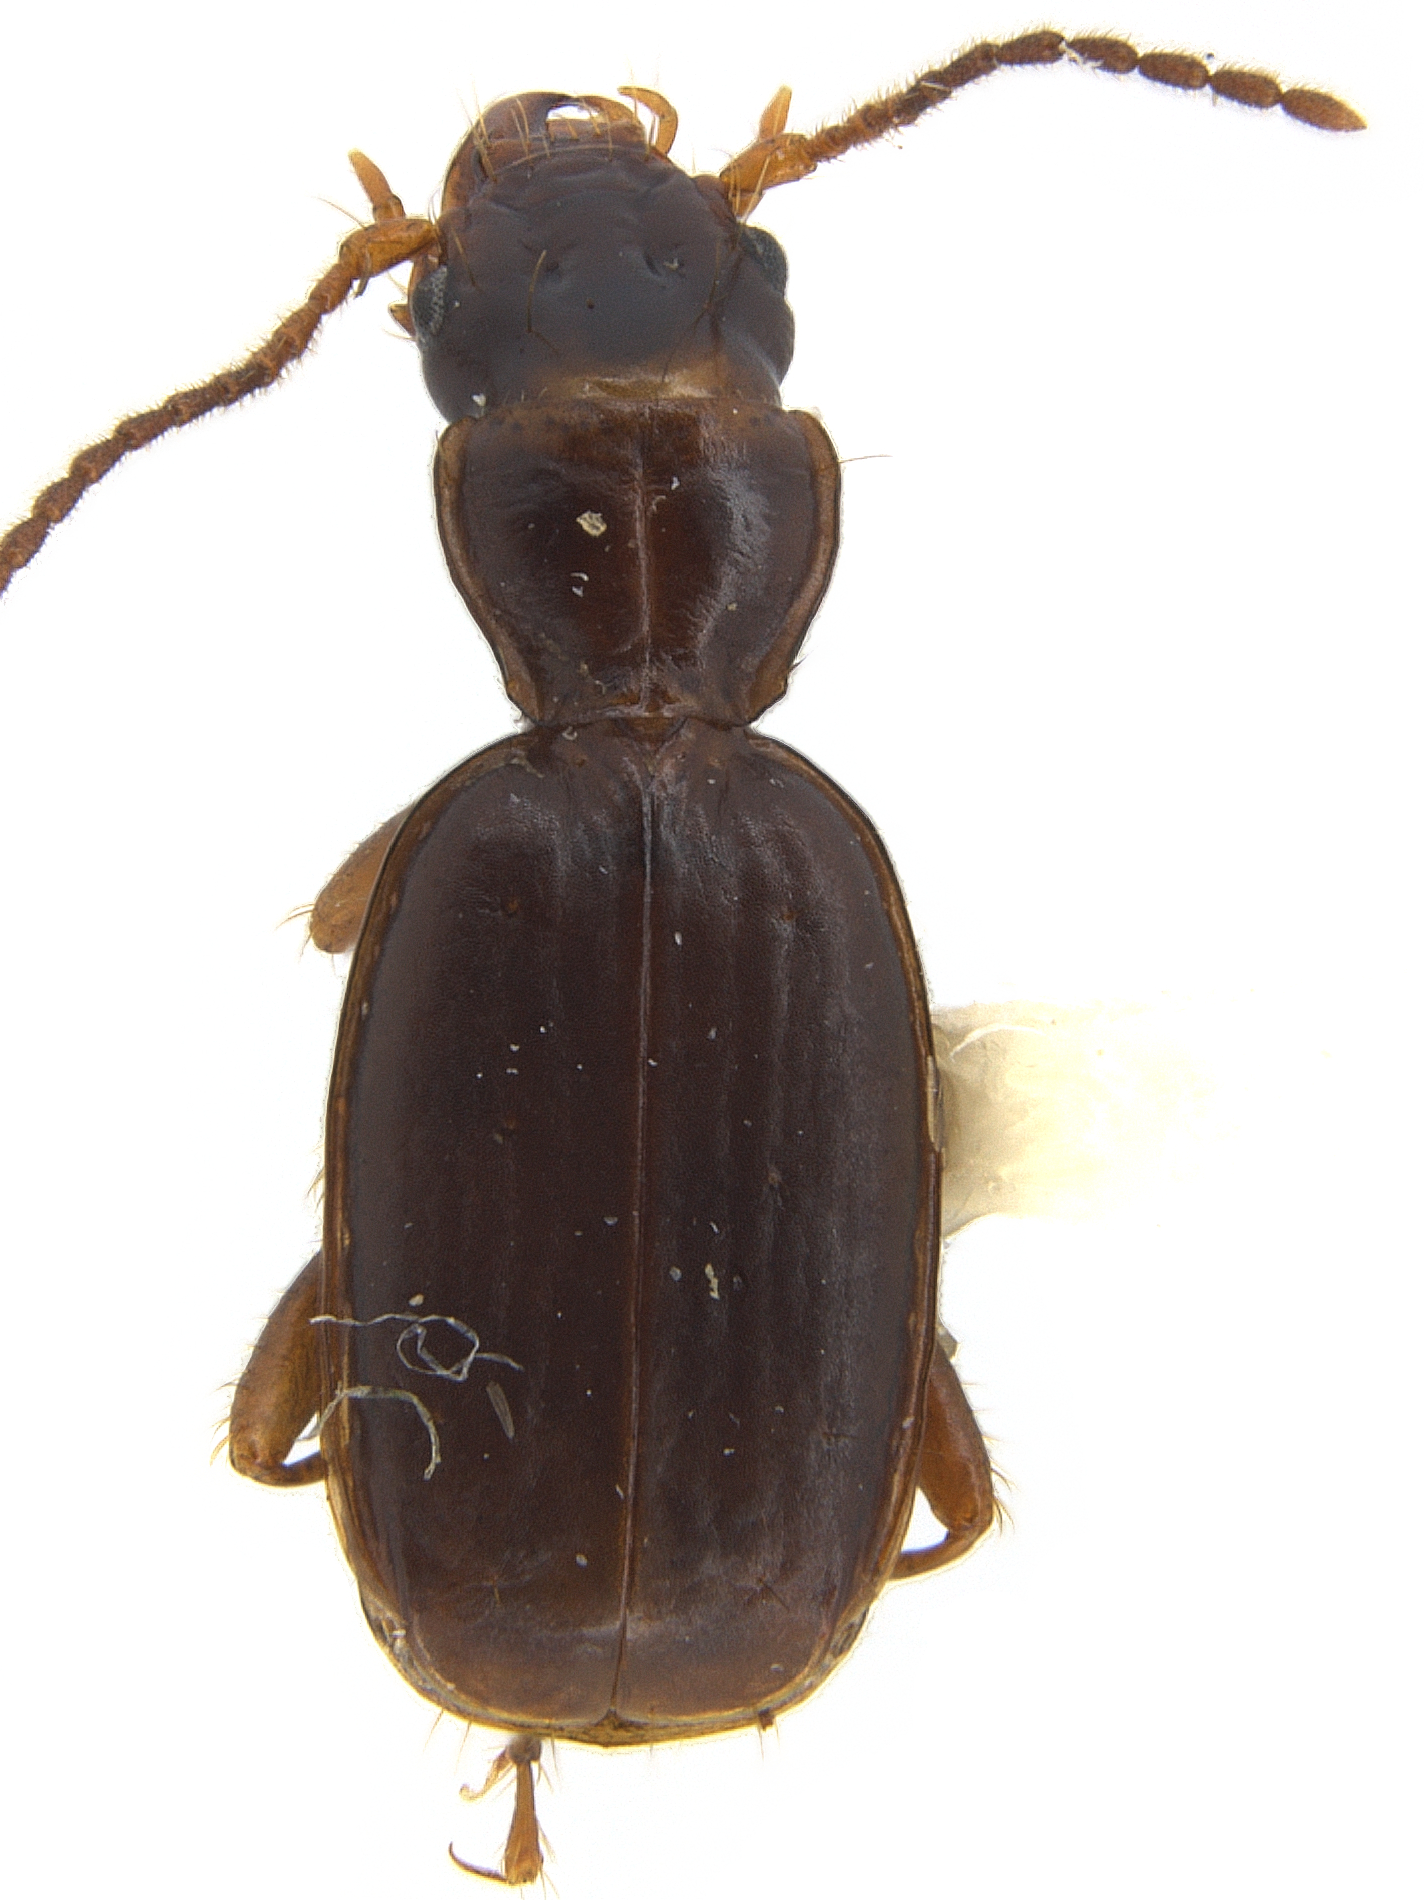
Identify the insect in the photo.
Kenodactylus audouini
